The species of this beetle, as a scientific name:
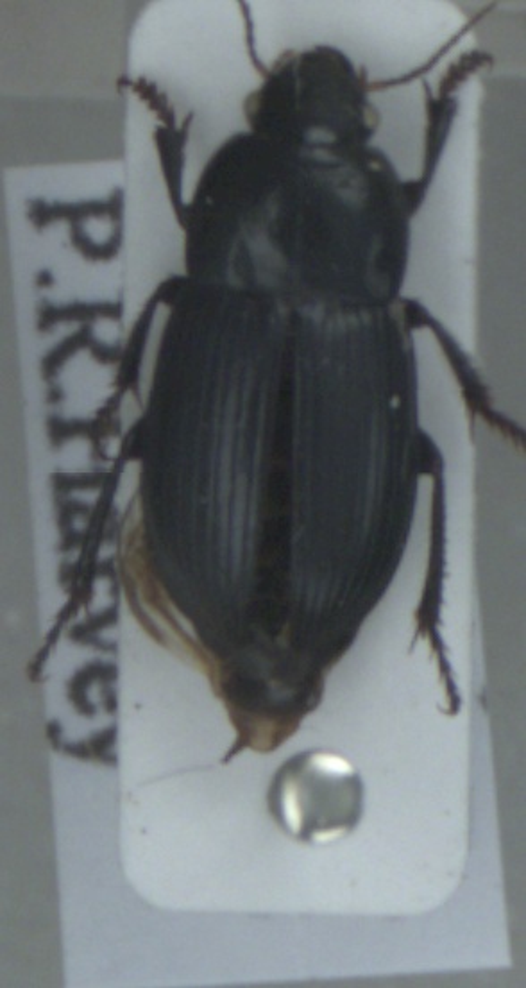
Harpalus serripes
